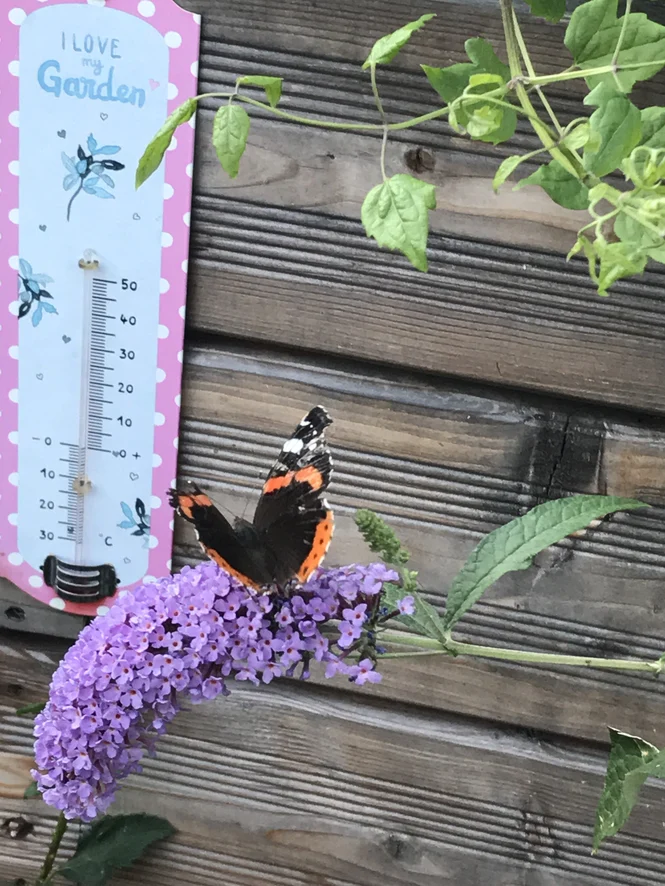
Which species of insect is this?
Vanessa atalanta
